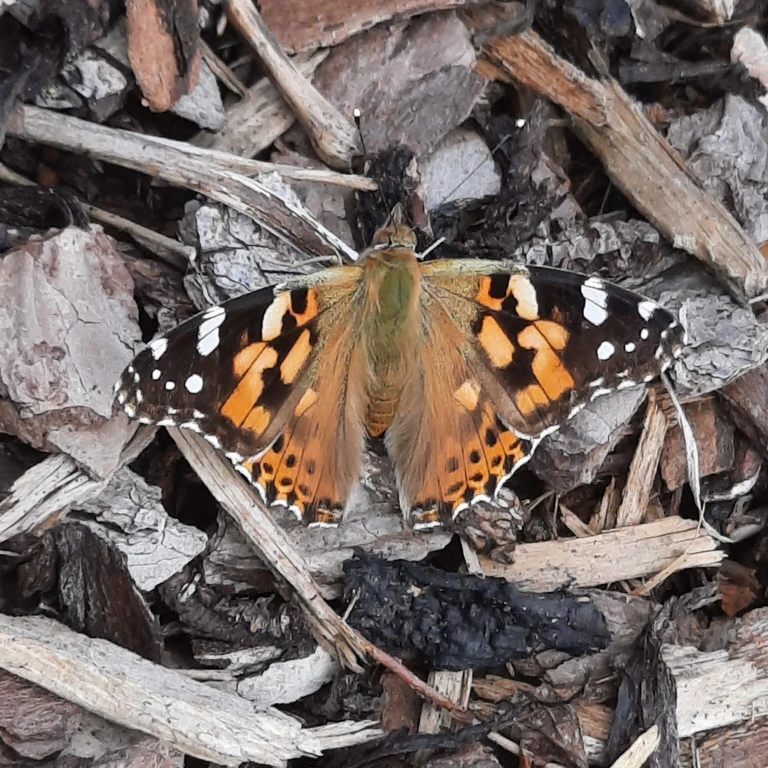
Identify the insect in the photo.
Vanessa cardui
